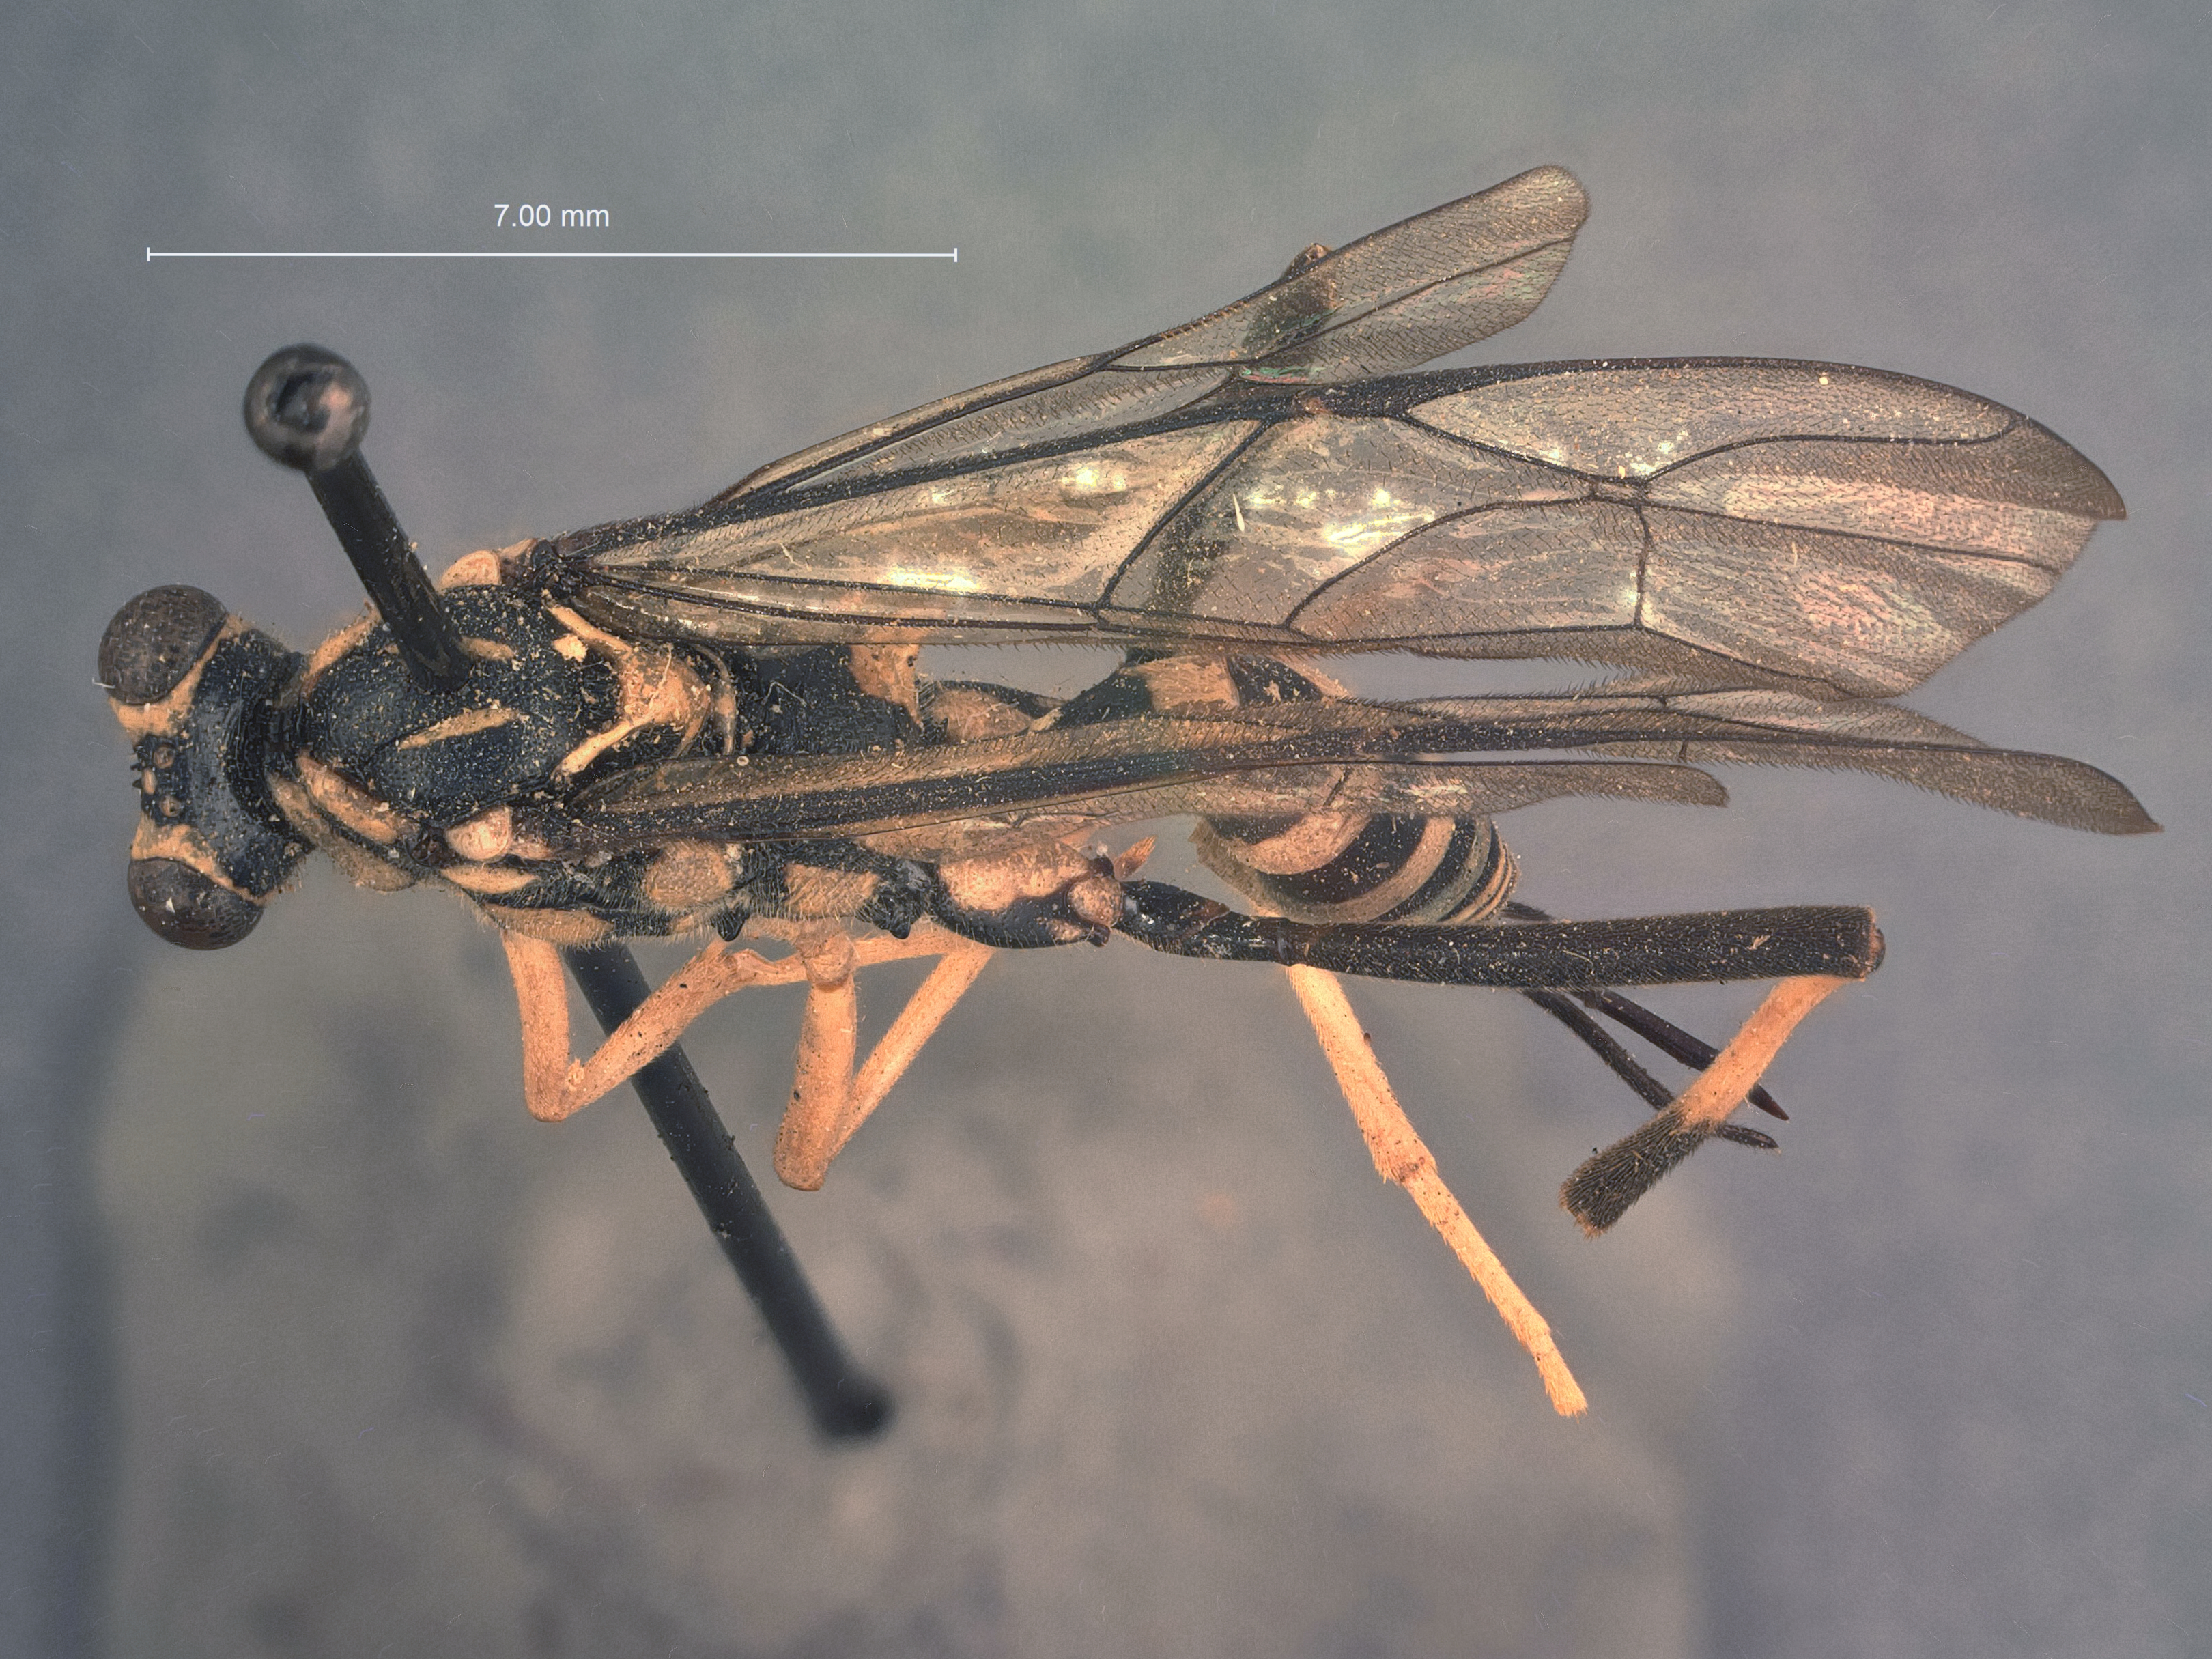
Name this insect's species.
Cryptanura apophysis
